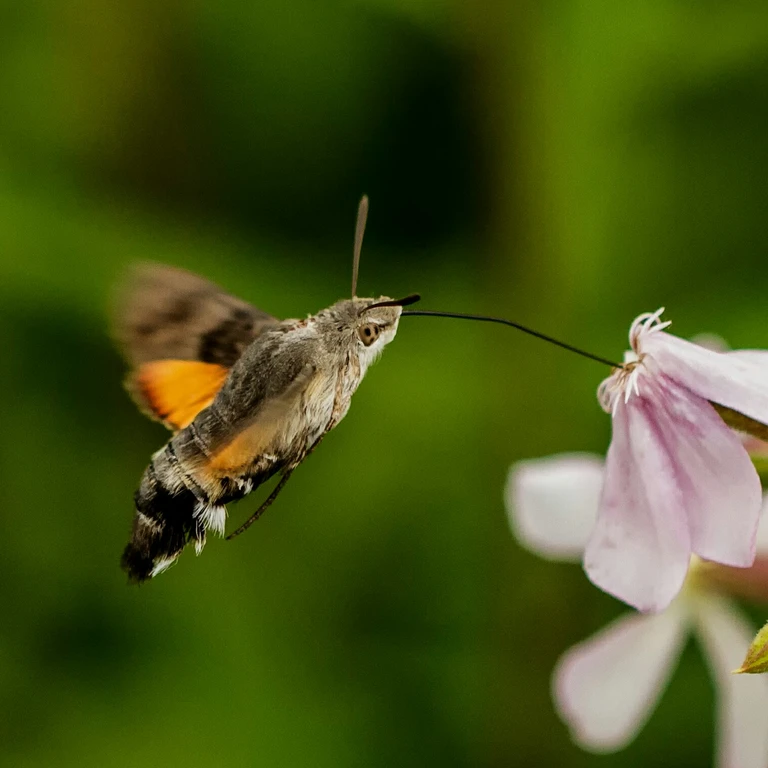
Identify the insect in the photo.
Macroglossum stellatarum
